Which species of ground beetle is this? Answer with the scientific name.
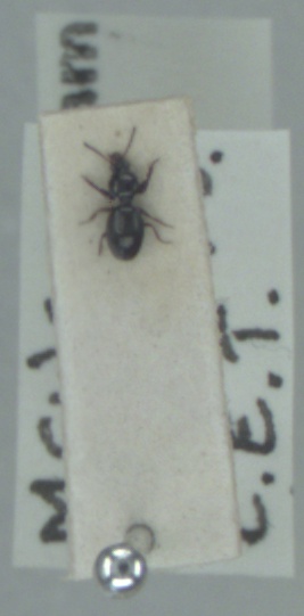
Dyschirius globosus
